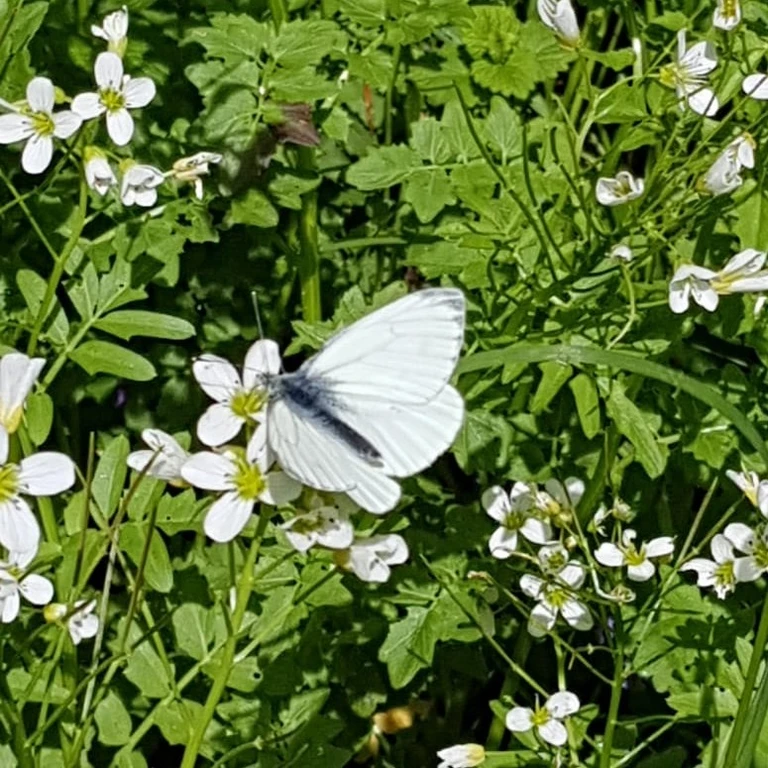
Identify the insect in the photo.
Pieris napi
